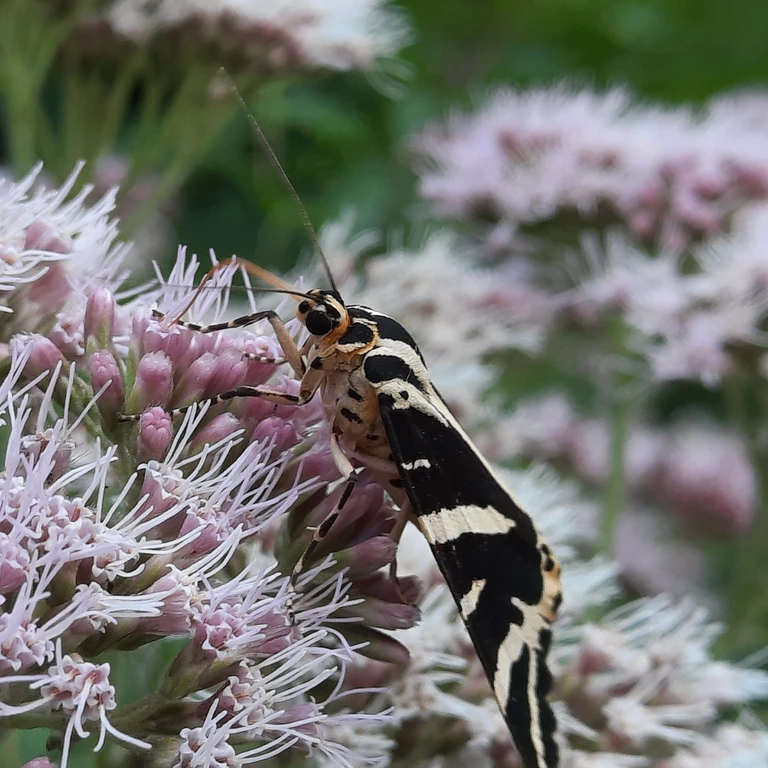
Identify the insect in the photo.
Euplagia quadripunctaria
